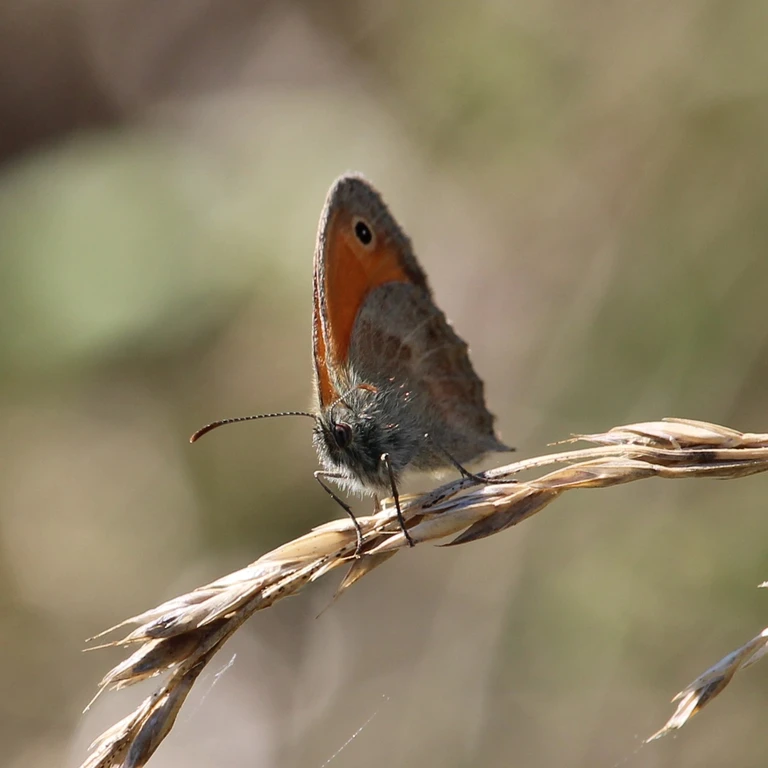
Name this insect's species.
Coenonympha pamphilus
